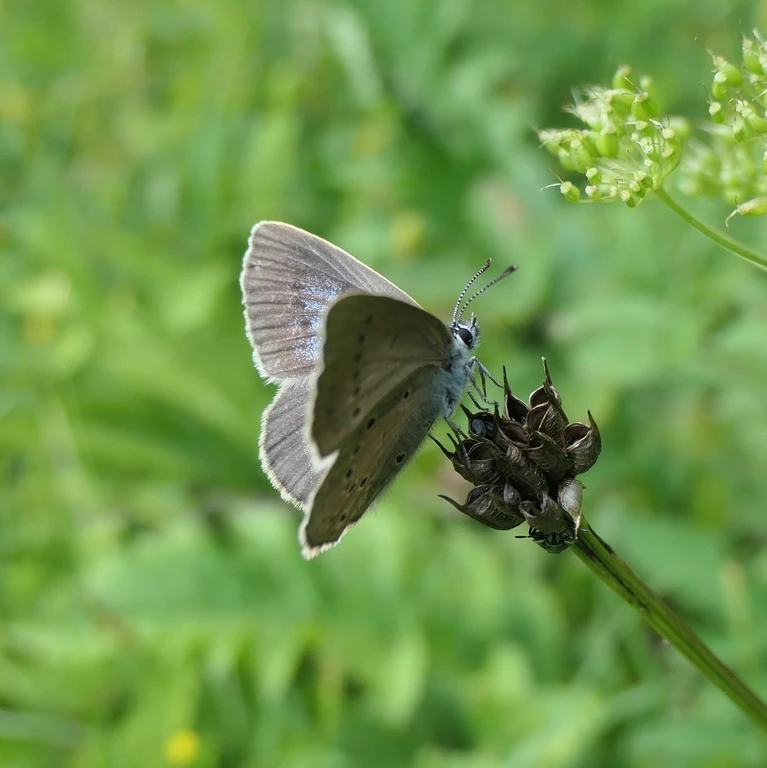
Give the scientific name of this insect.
Phengaris teleius
